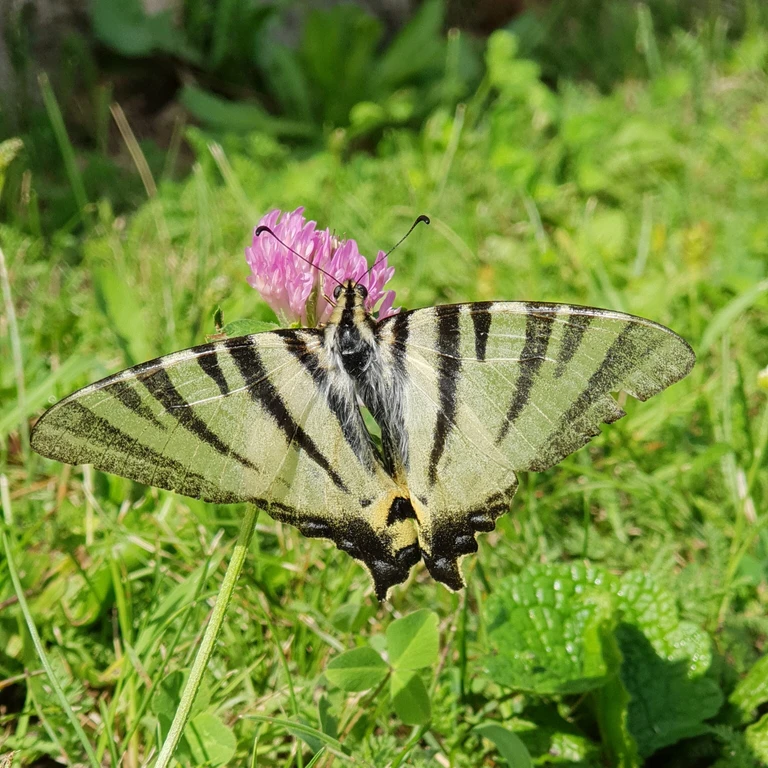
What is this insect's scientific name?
Iphiclides podalirius
